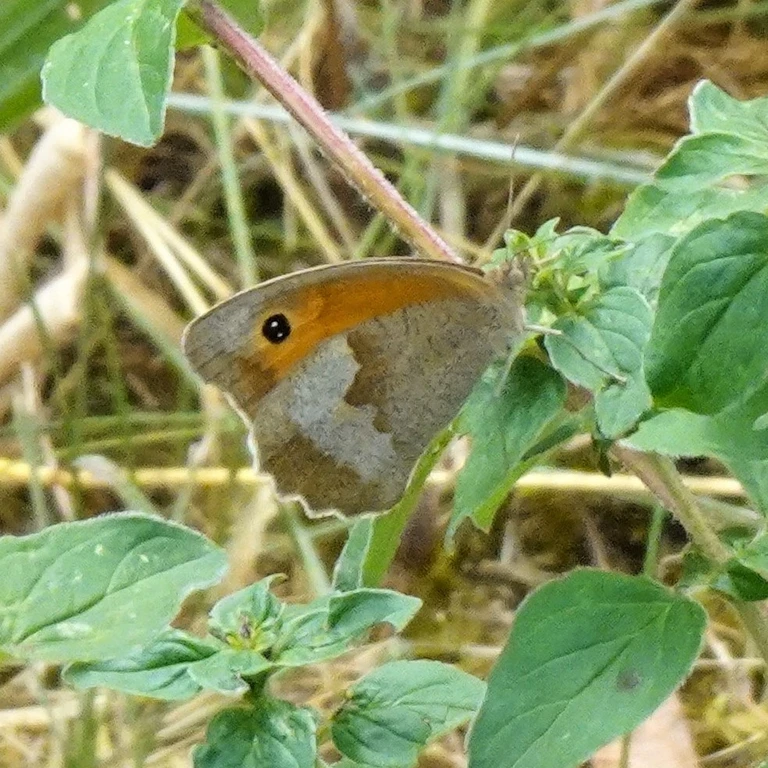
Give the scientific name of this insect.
Maniola jurtina
